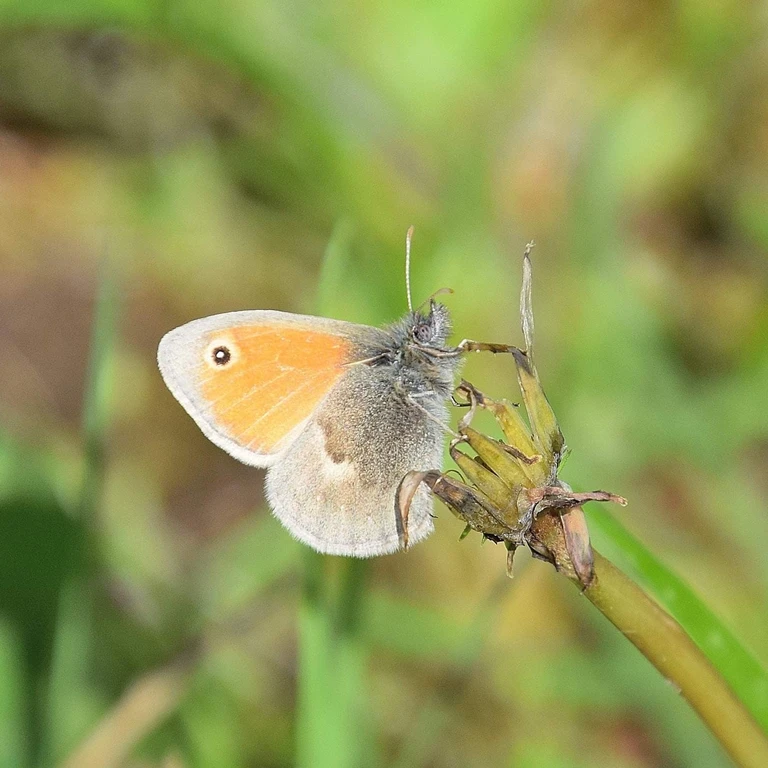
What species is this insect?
Coenonympha pamphilus
